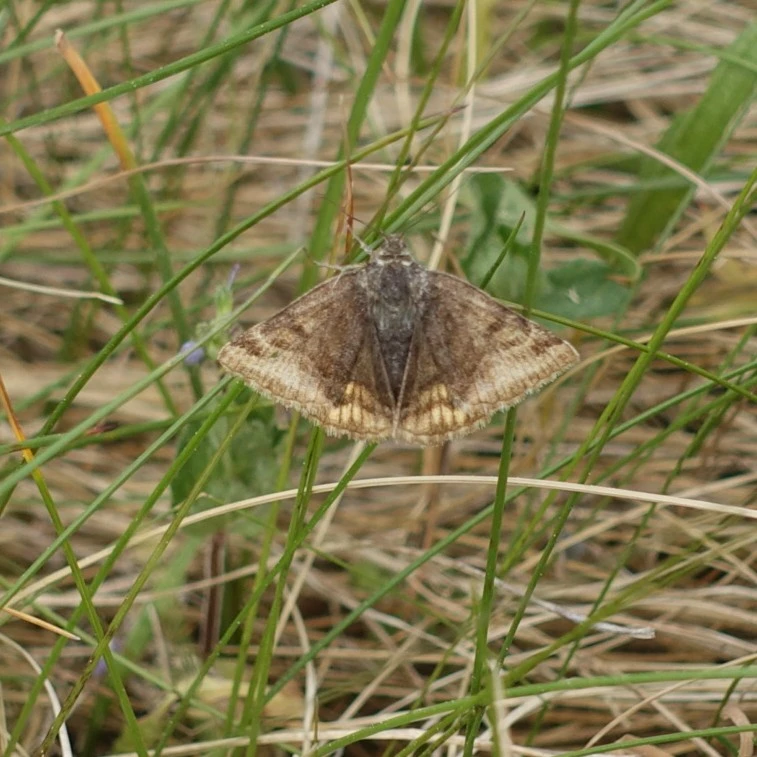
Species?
Euclidia glyphica
